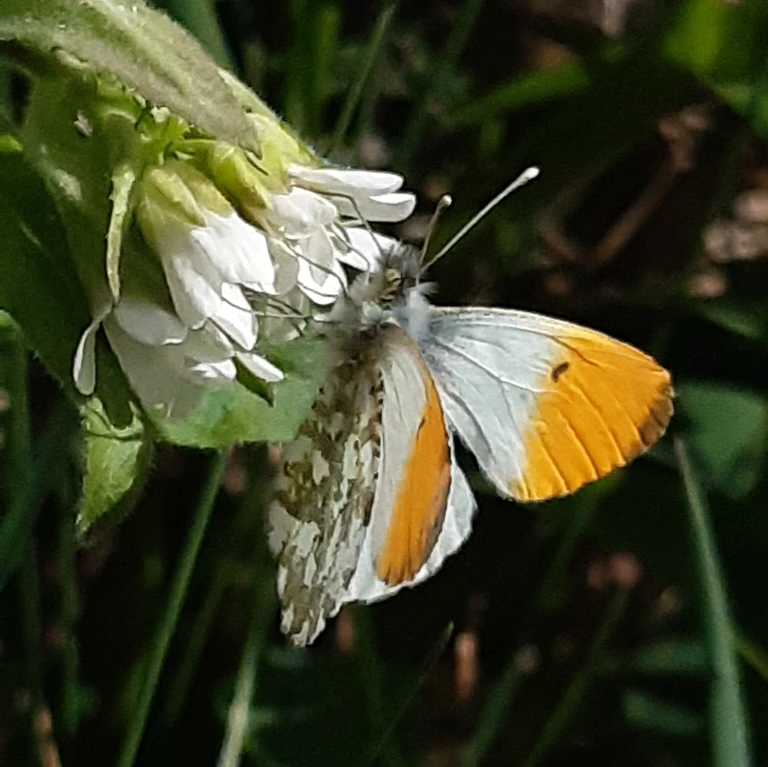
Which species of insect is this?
Anthocharis cardamines
